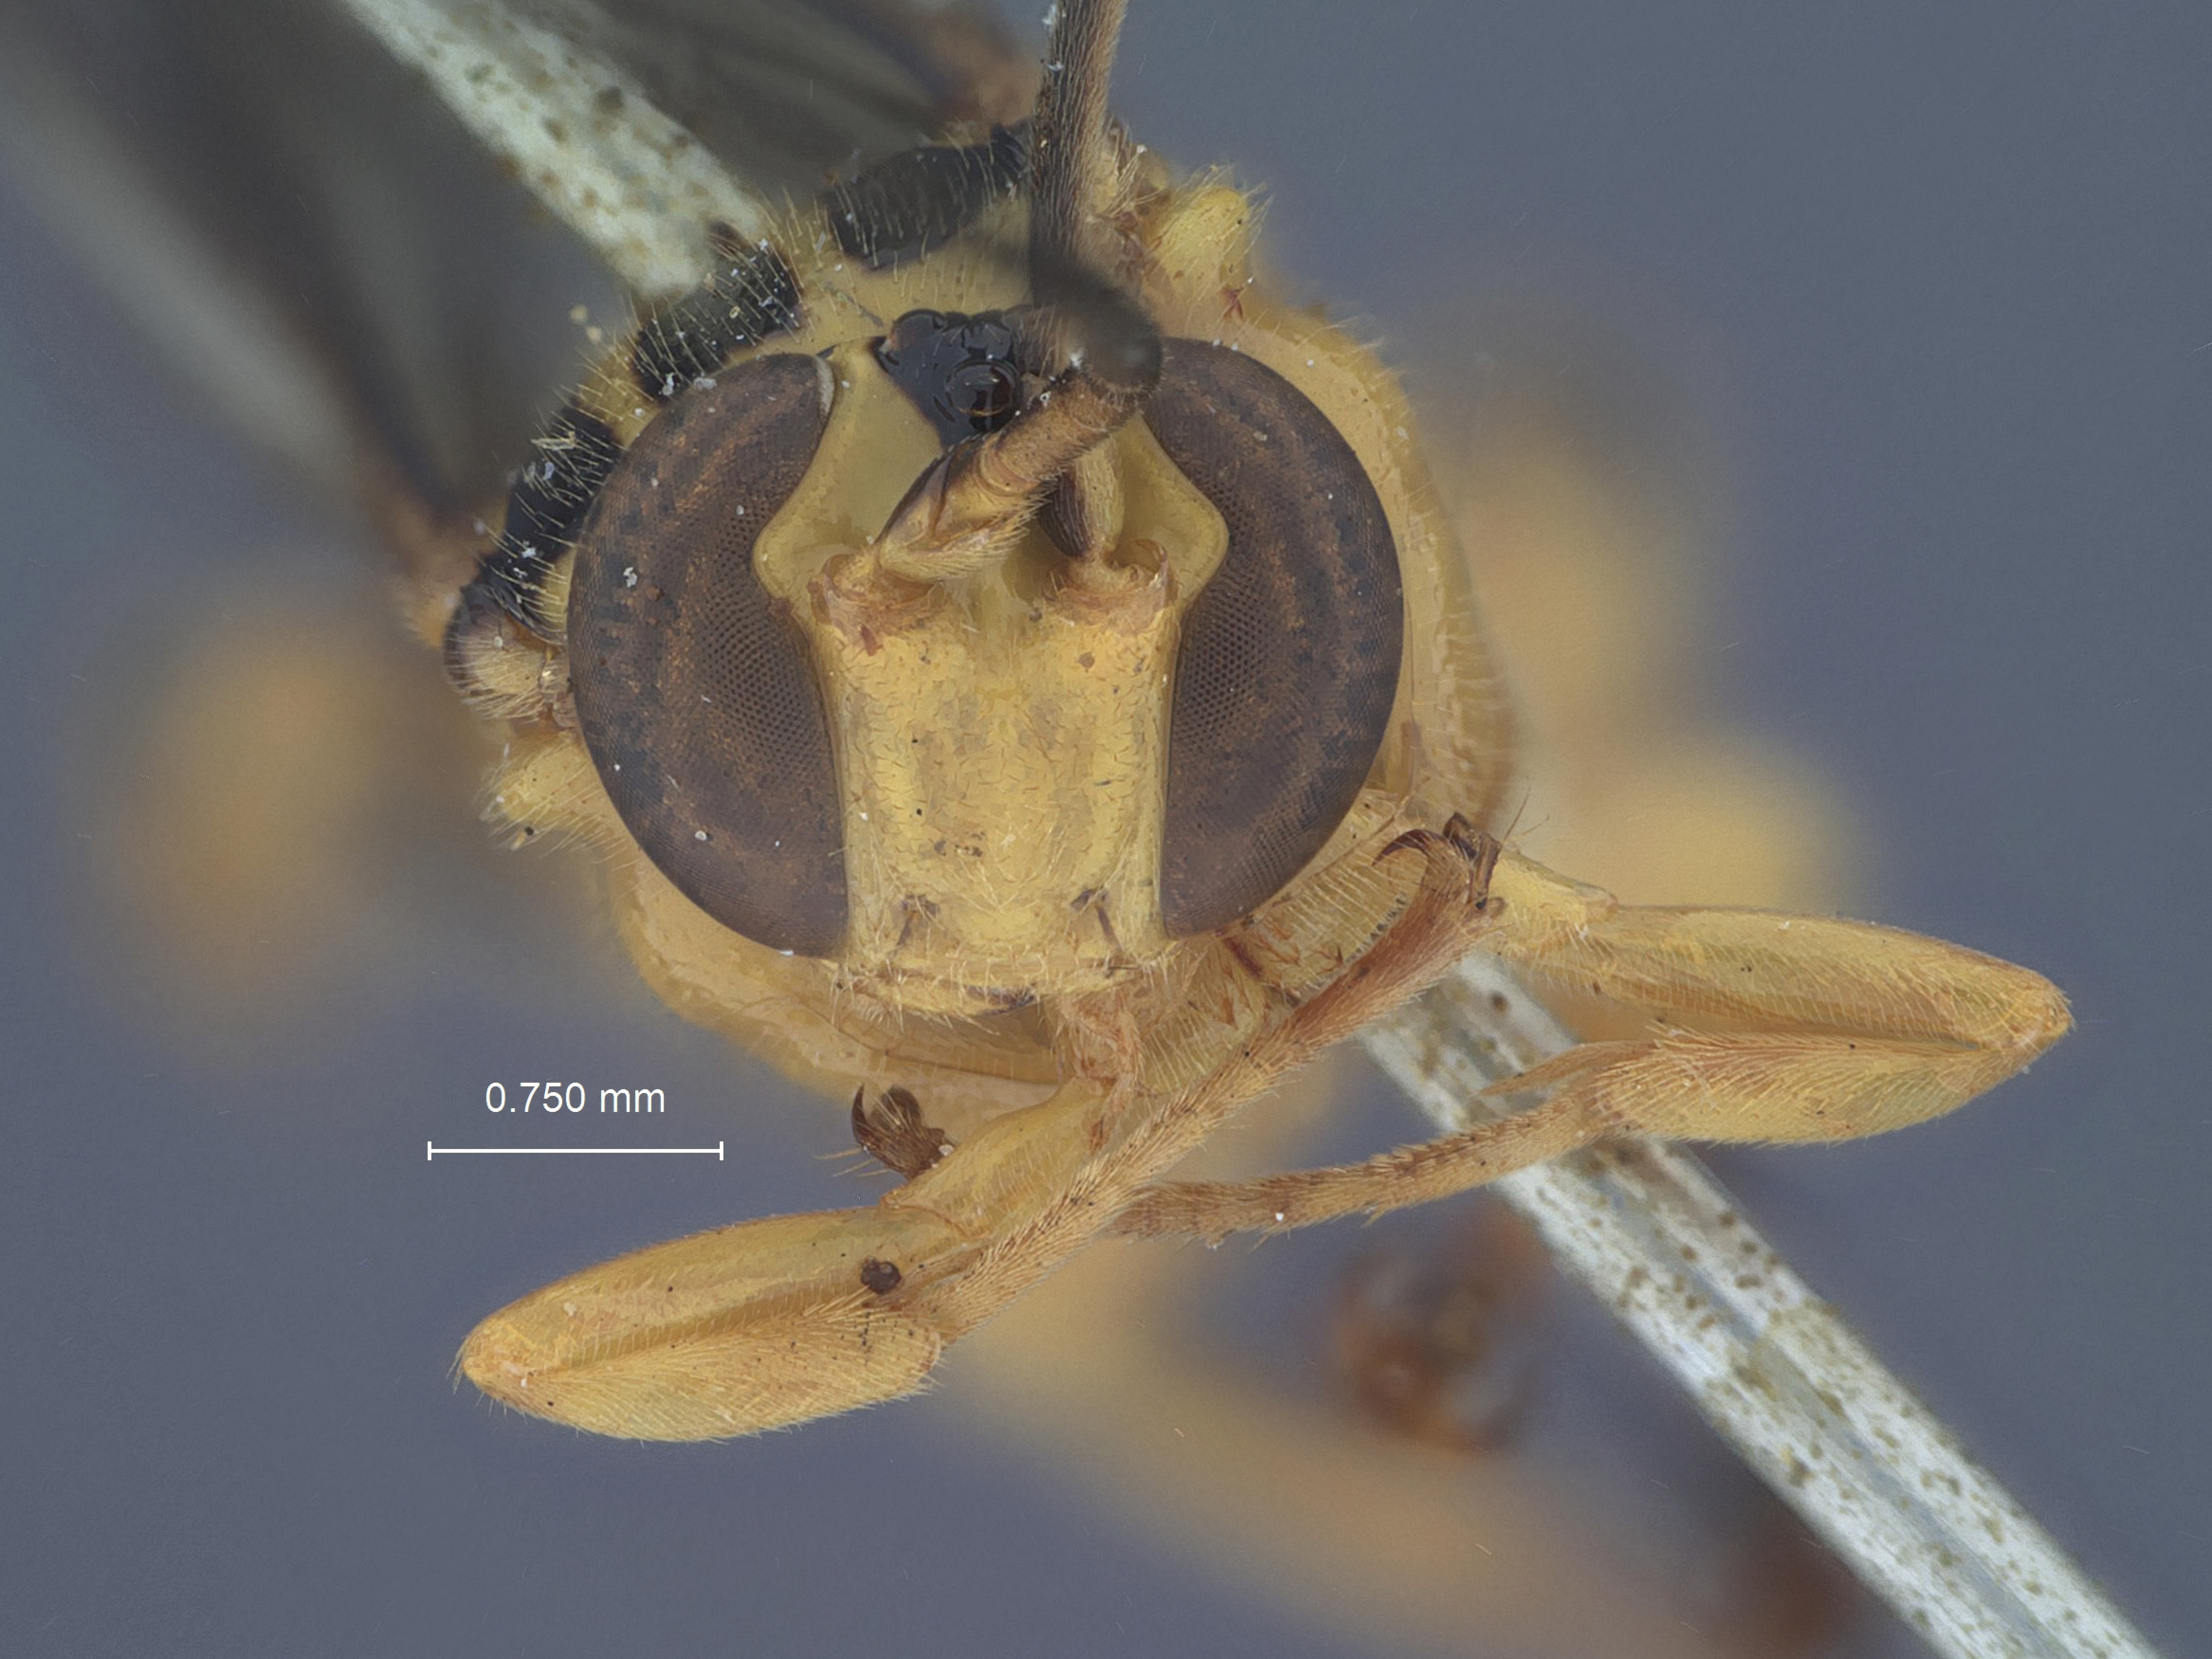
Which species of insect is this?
Xanthopimpla attenuata
